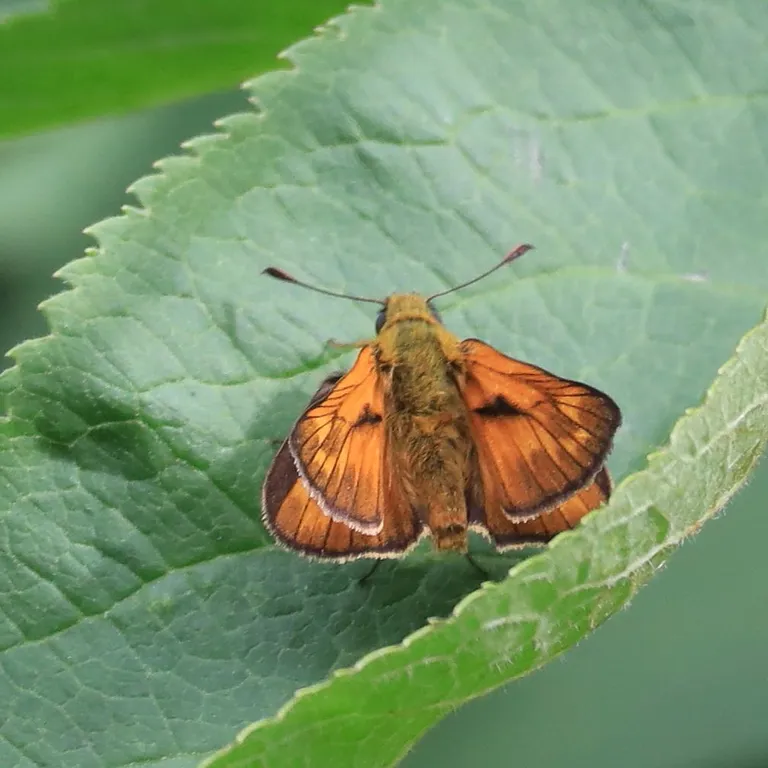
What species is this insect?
Ochlodes sylvanus (also Ochlodes venata)
